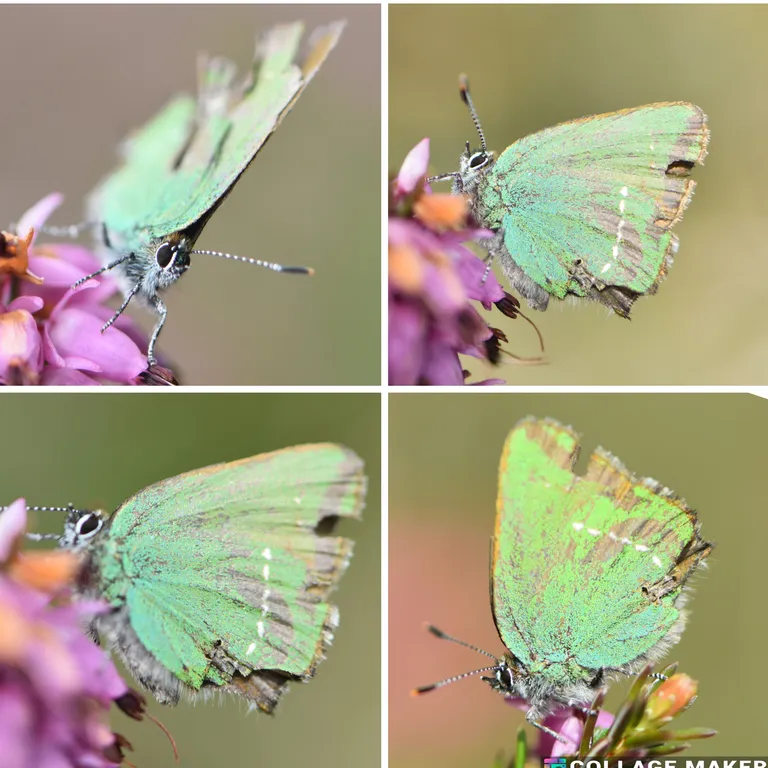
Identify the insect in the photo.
Callophrys rubi
